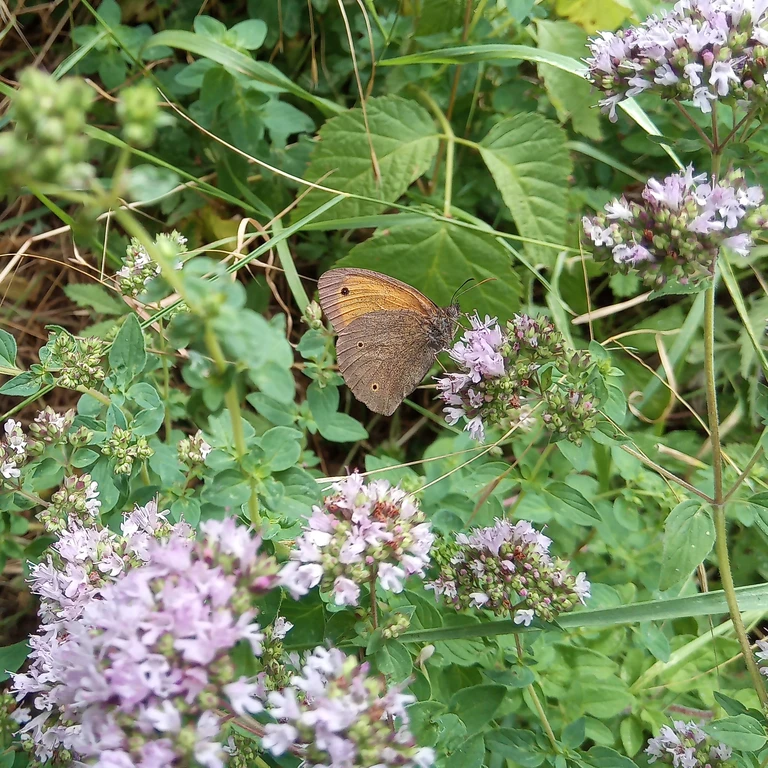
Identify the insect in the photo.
Maniola jurtina
